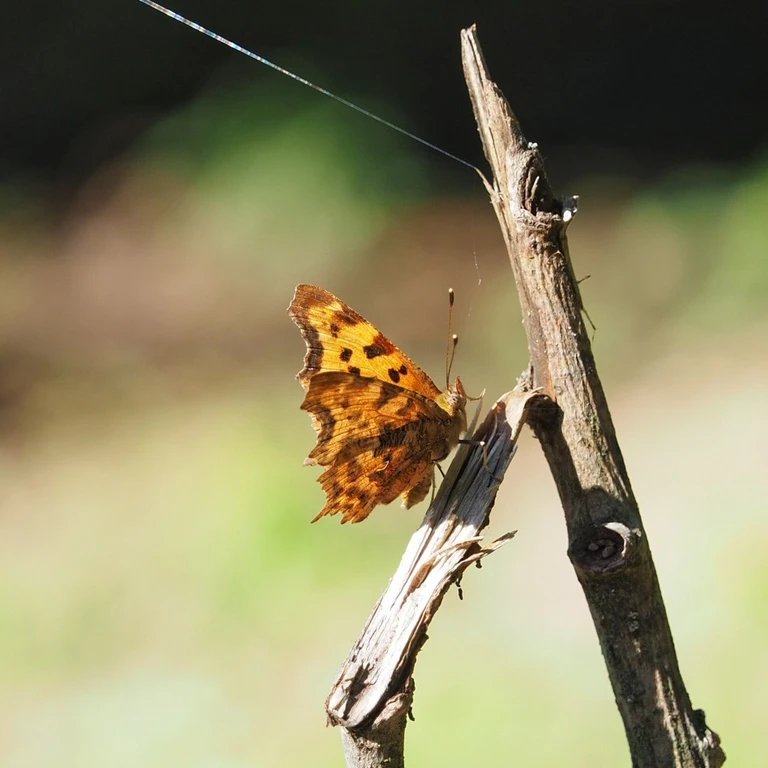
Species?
Polygonia c-album
